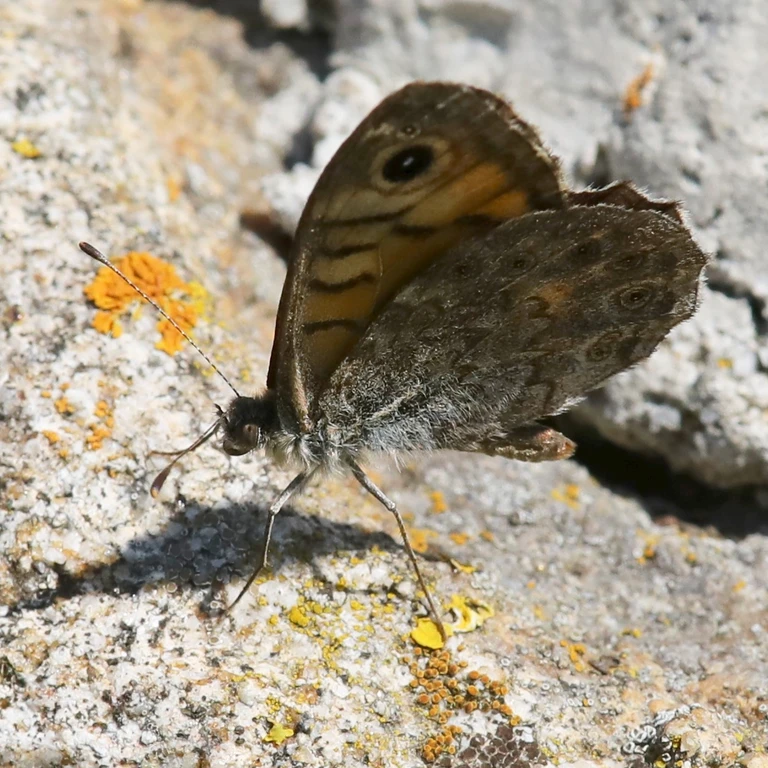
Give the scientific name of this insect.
Lasiommata megera (also Pararge megera)
